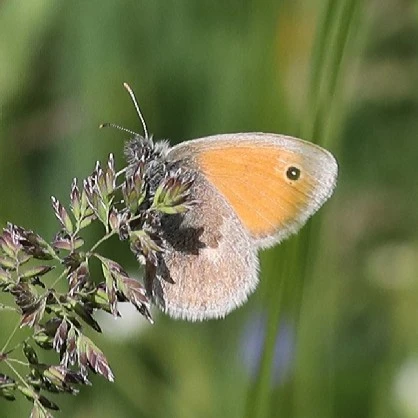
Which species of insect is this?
Coenonympha pamphilus
